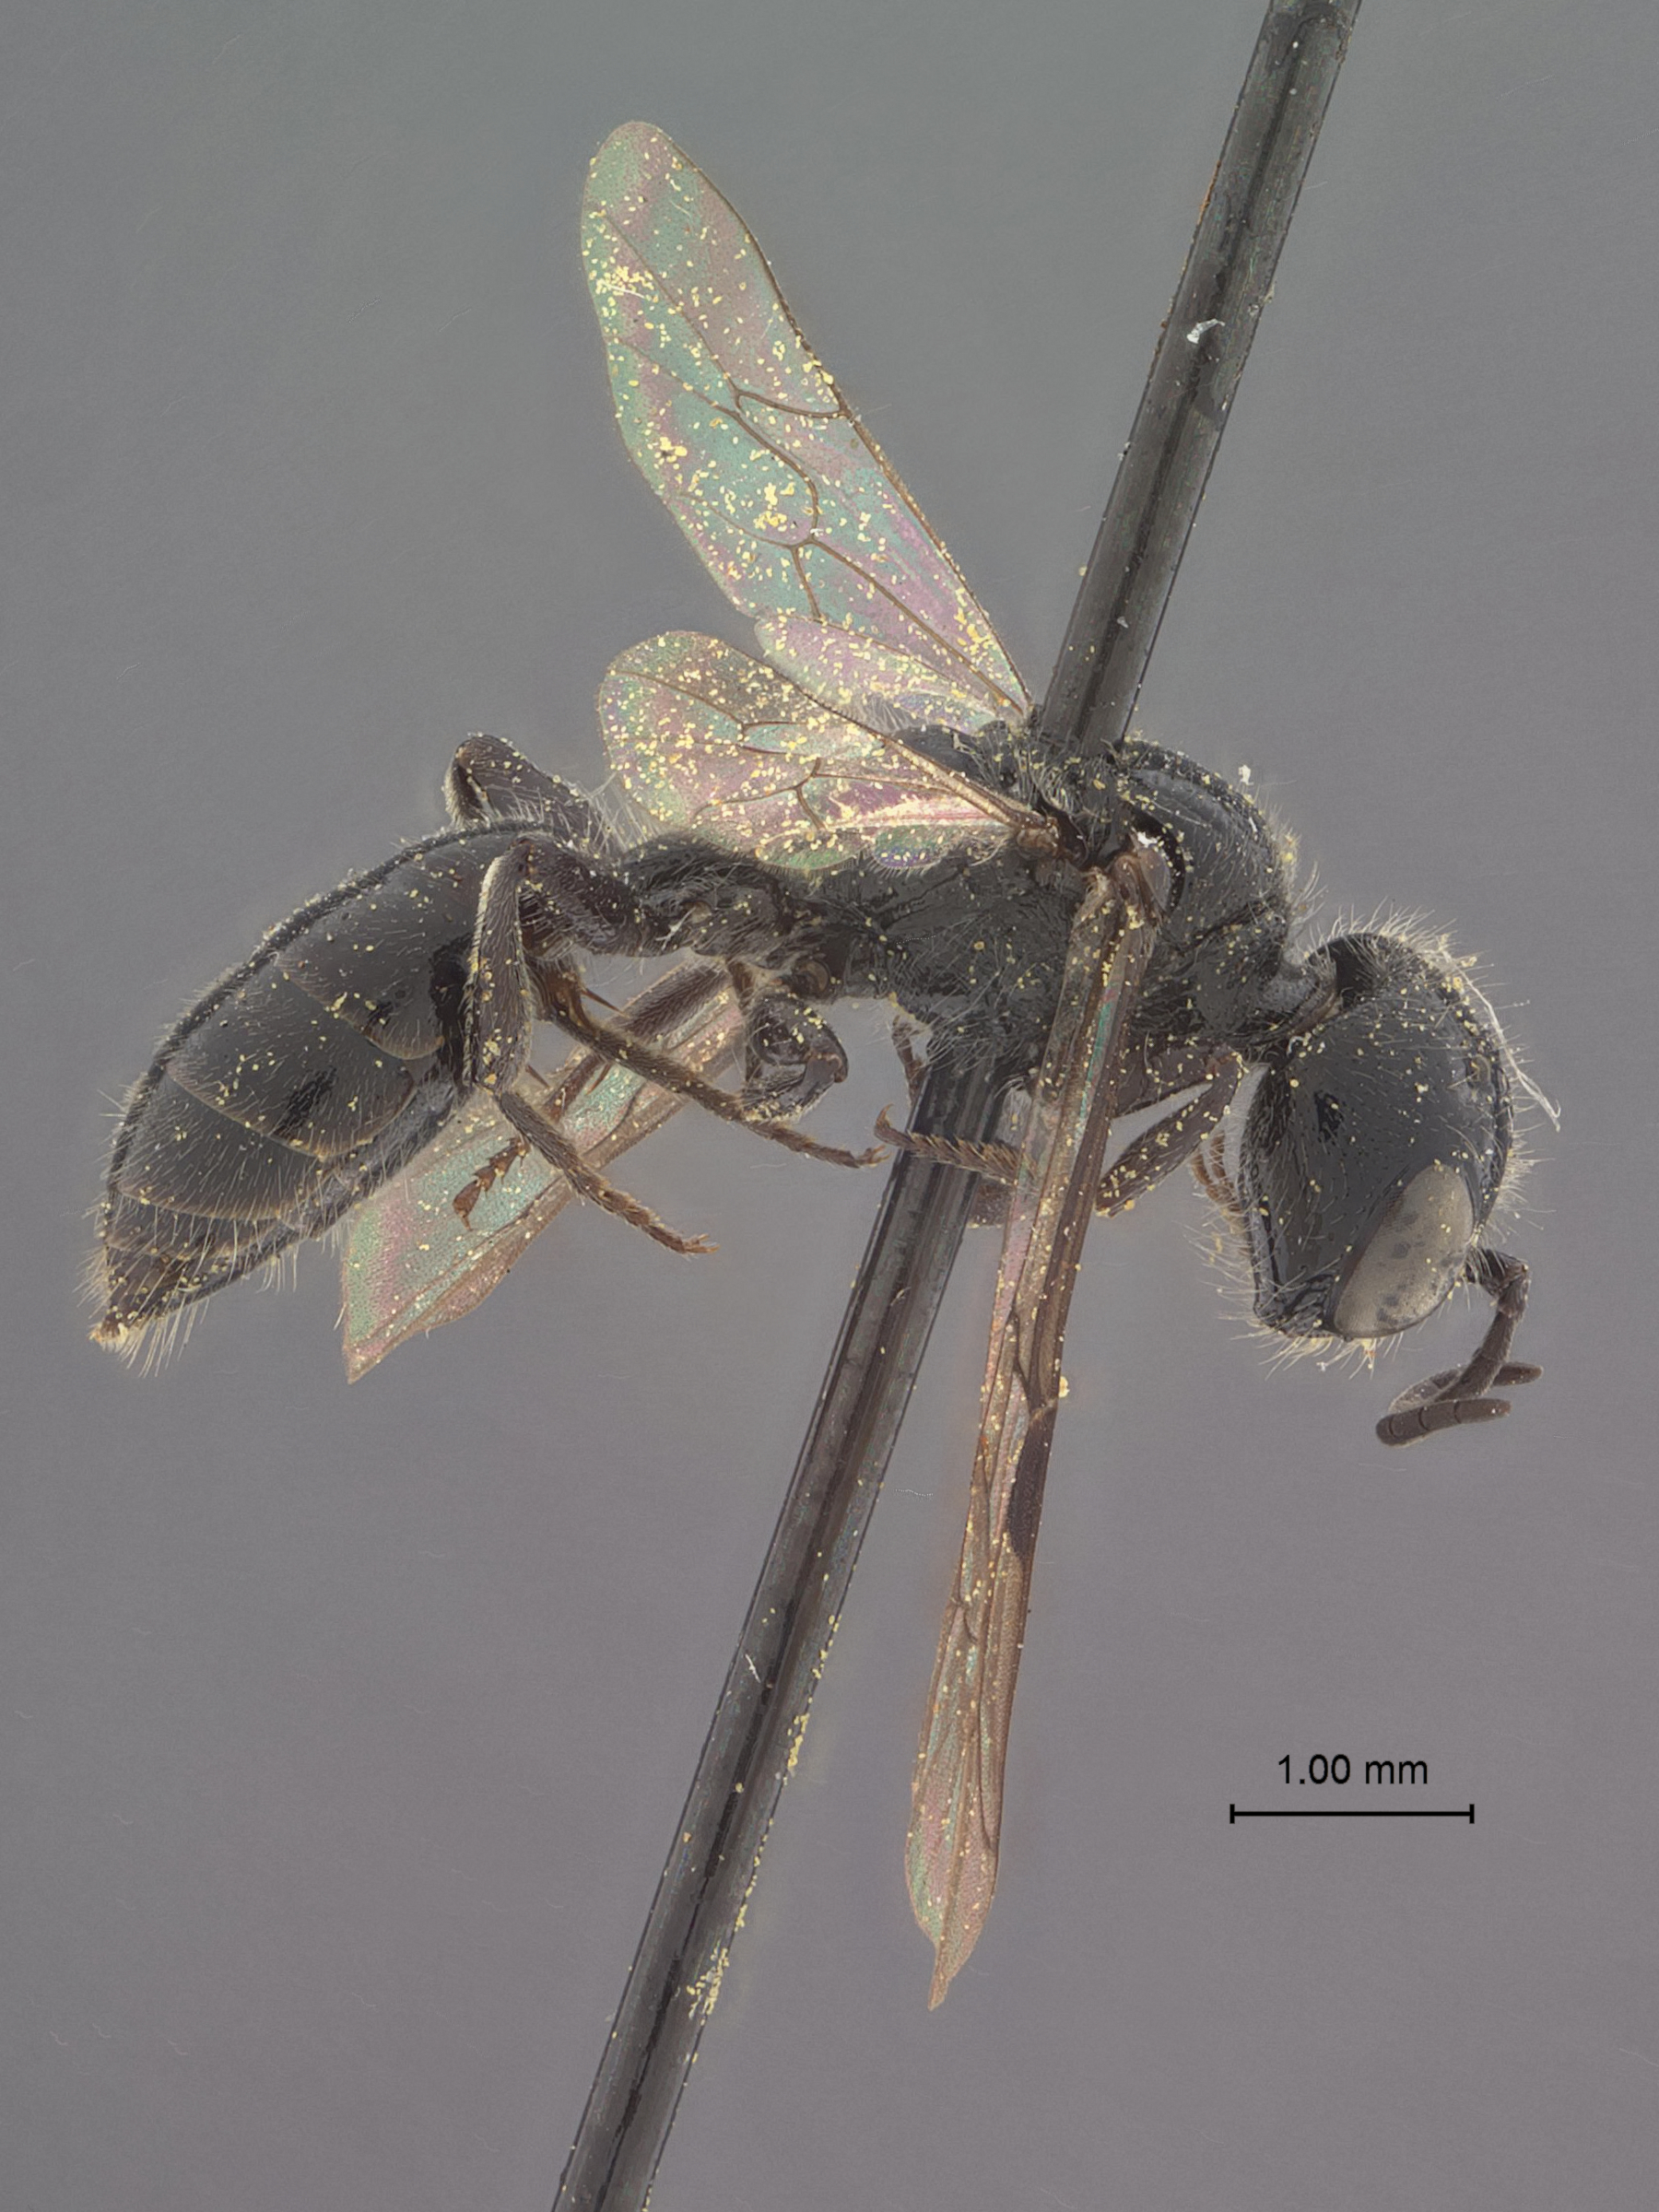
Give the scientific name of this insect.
Ceratophorus grinnelli
